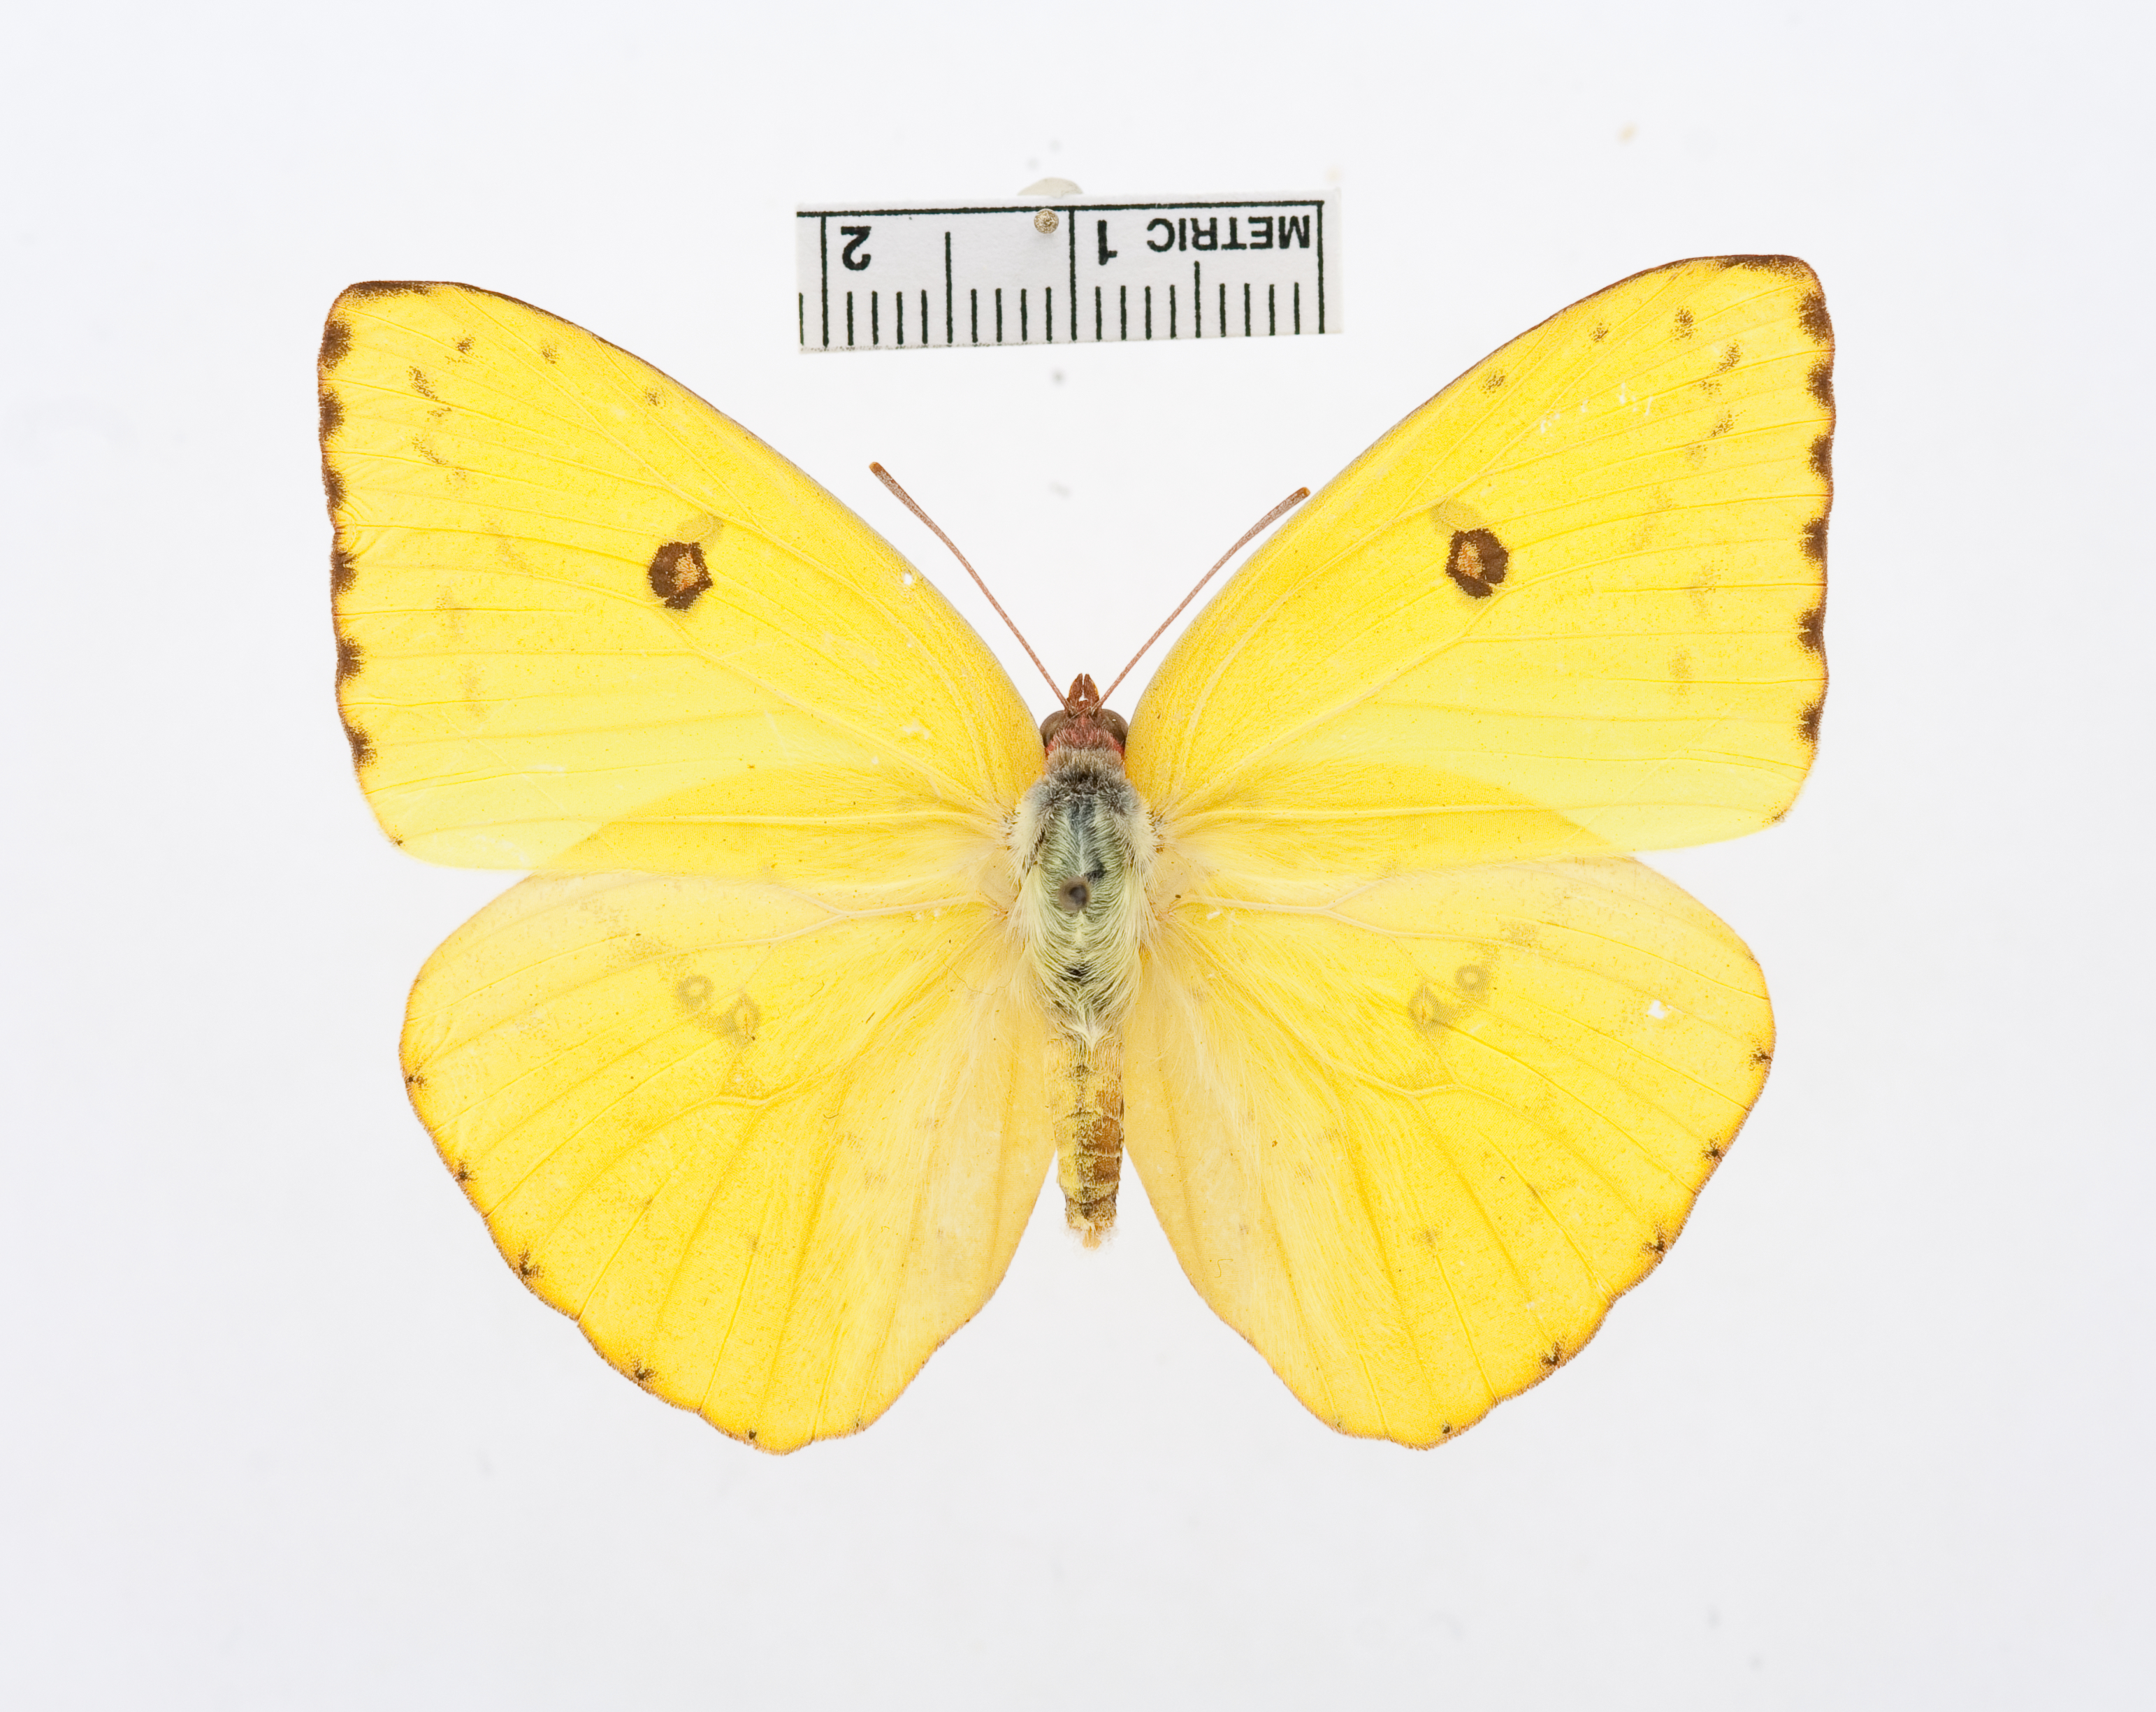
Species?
Phoebis sennae
